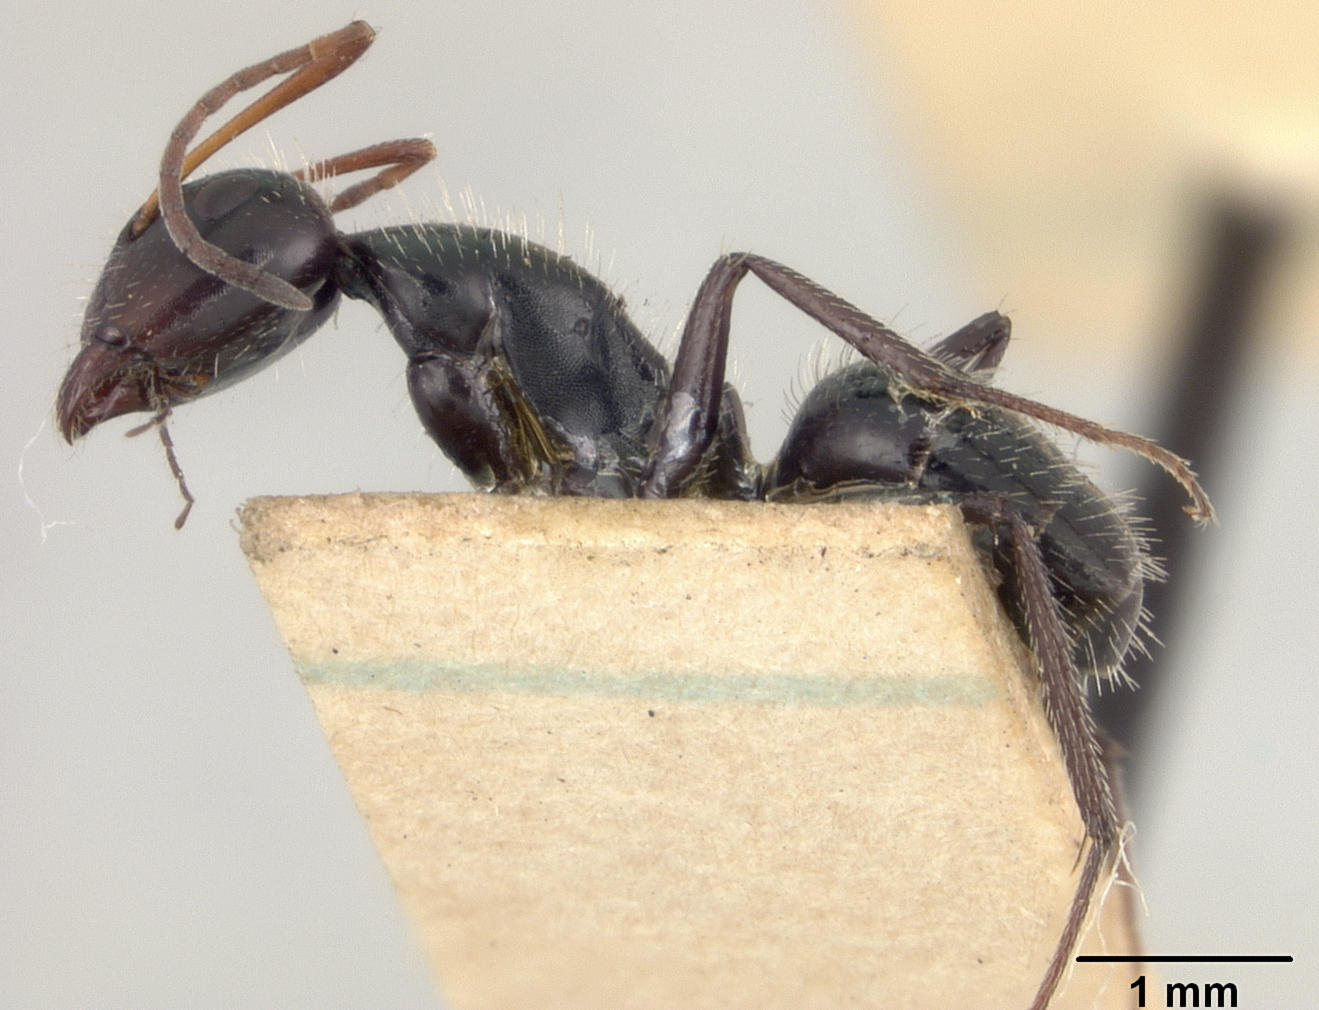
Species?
Camponotus andrei
